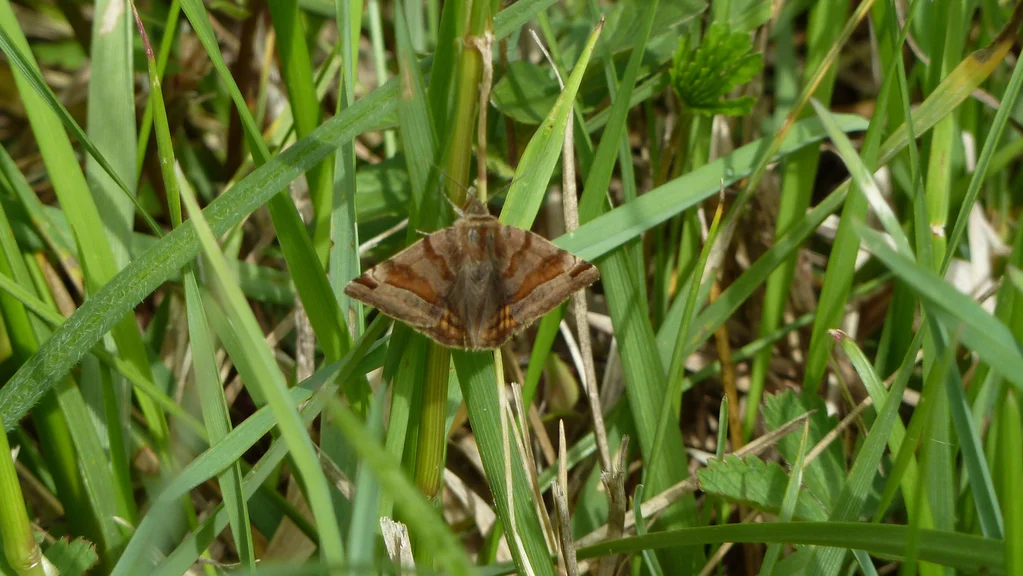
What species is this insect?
Euclidia glyphica
